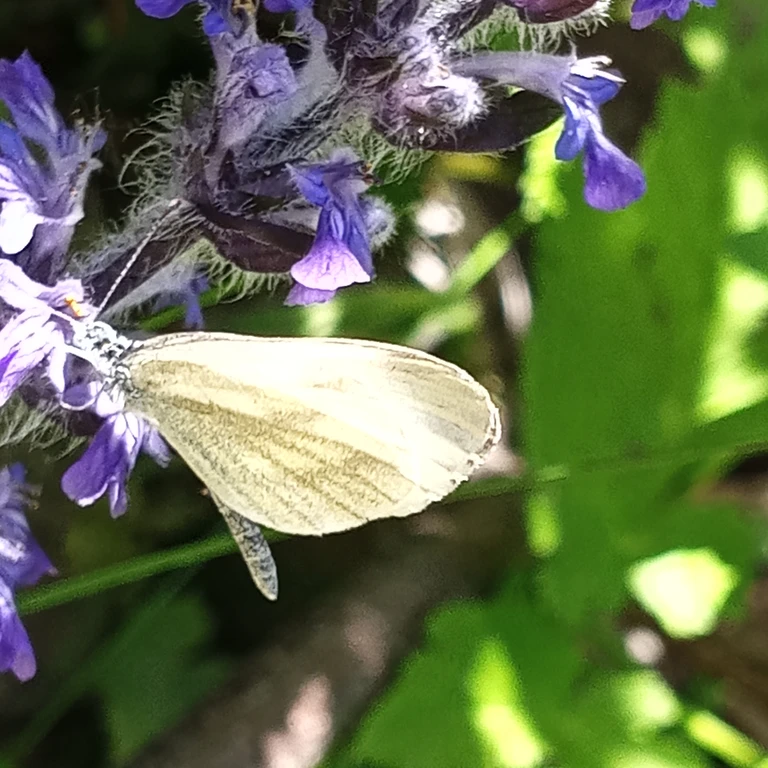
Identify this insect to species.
Leptidea sinapis/juvernica
